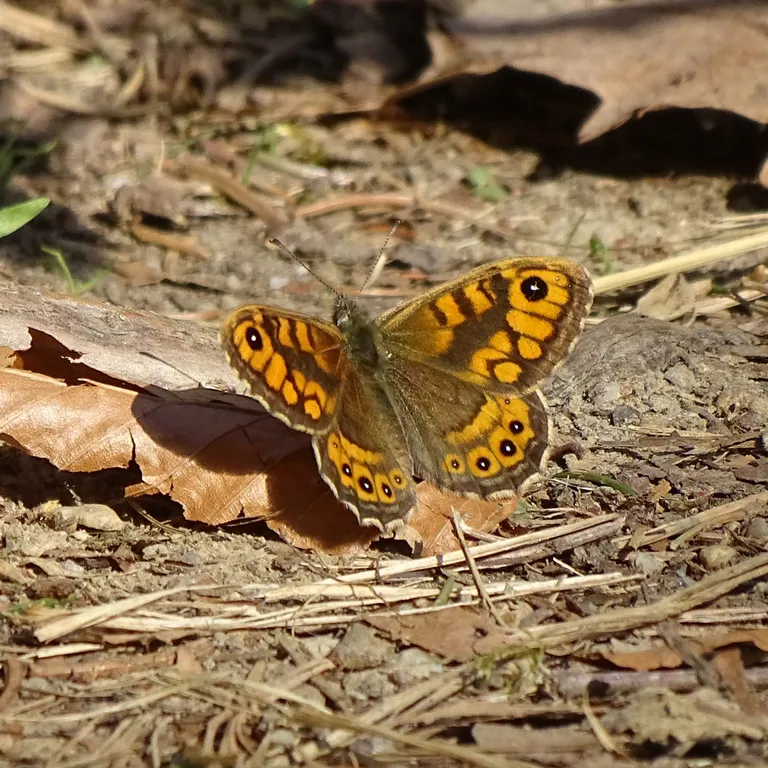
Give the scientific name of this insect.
Lasiommata megera (also Pararge megera)
